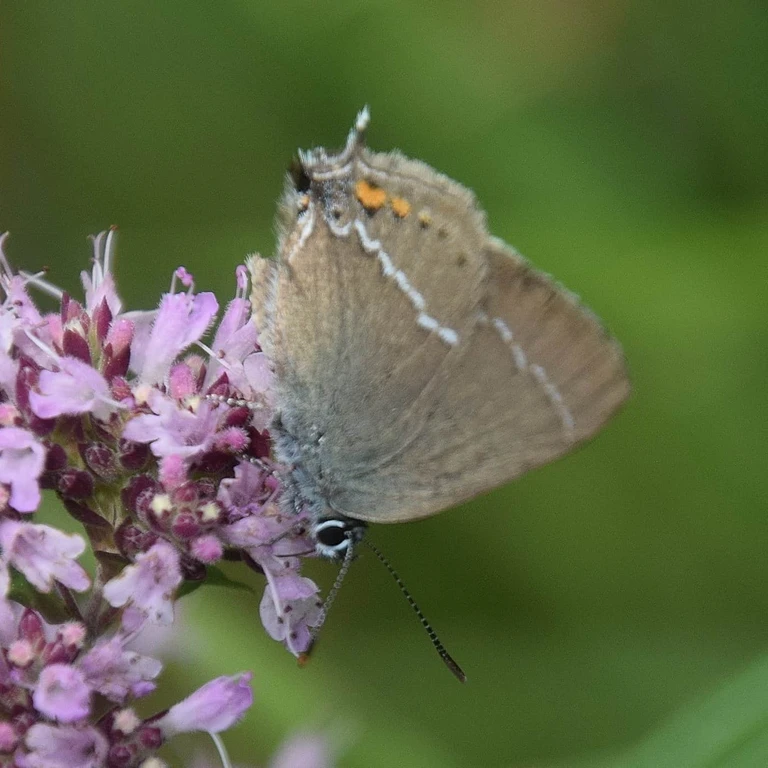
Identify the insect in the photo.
Satyrium spini (also Tuttiola spini)
